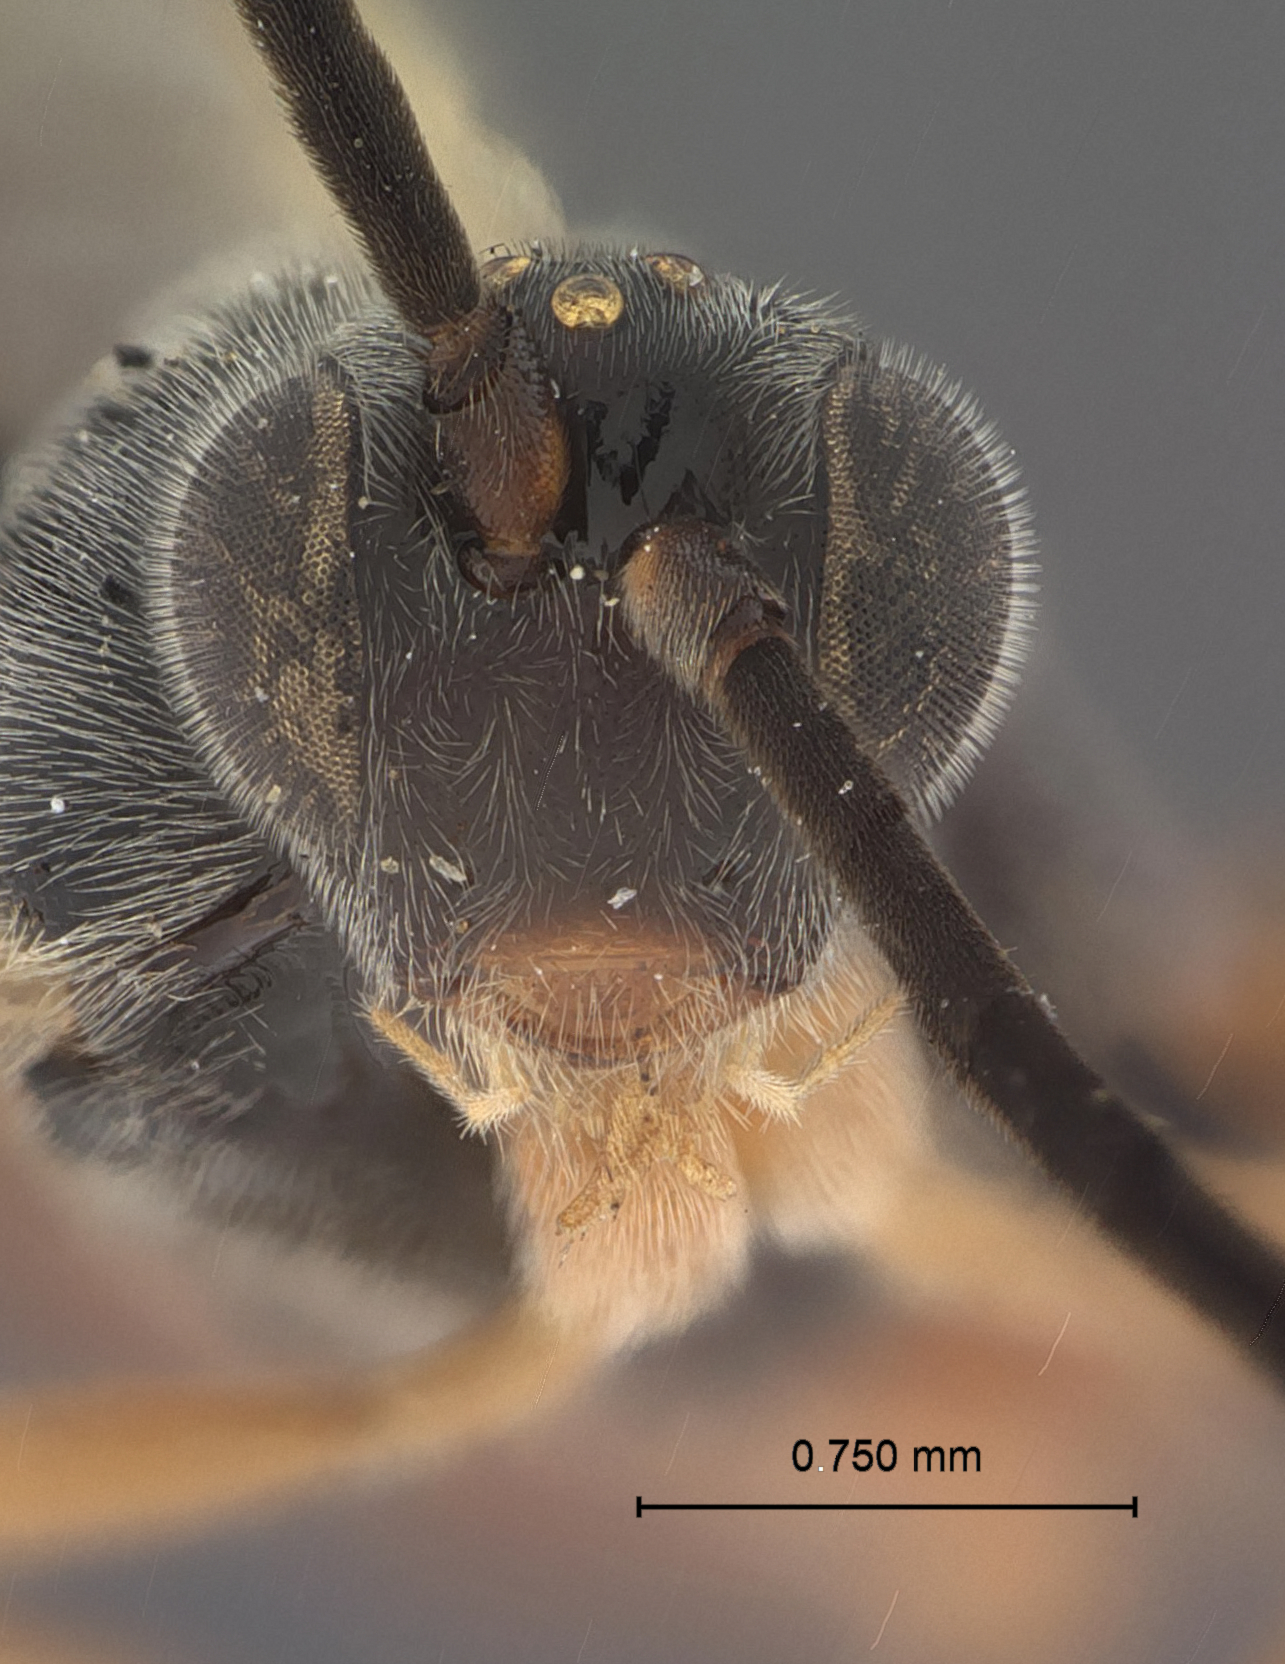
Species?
Promicrogaster munda
